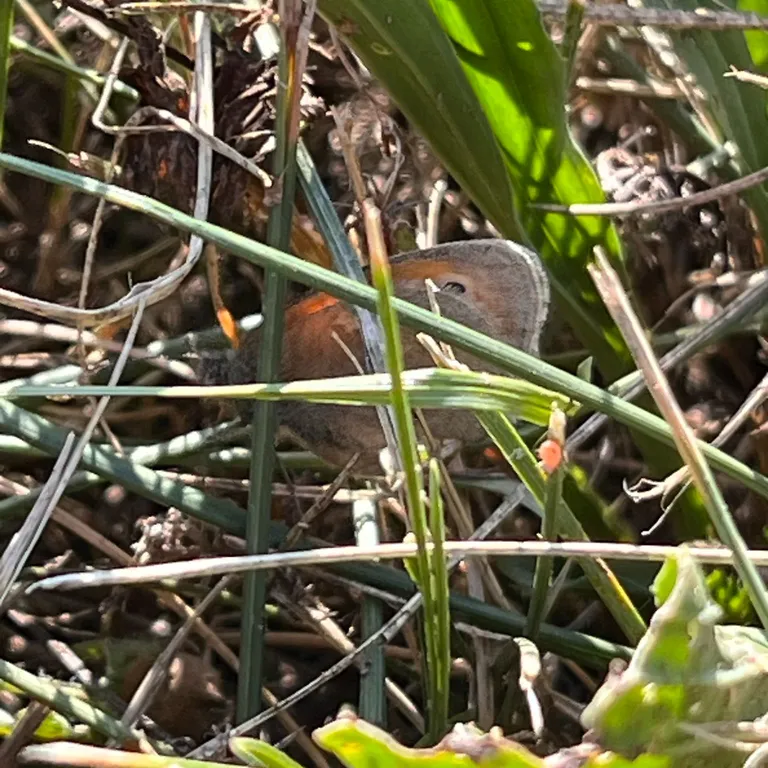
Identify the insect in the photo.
Coenonympha pamphilus
